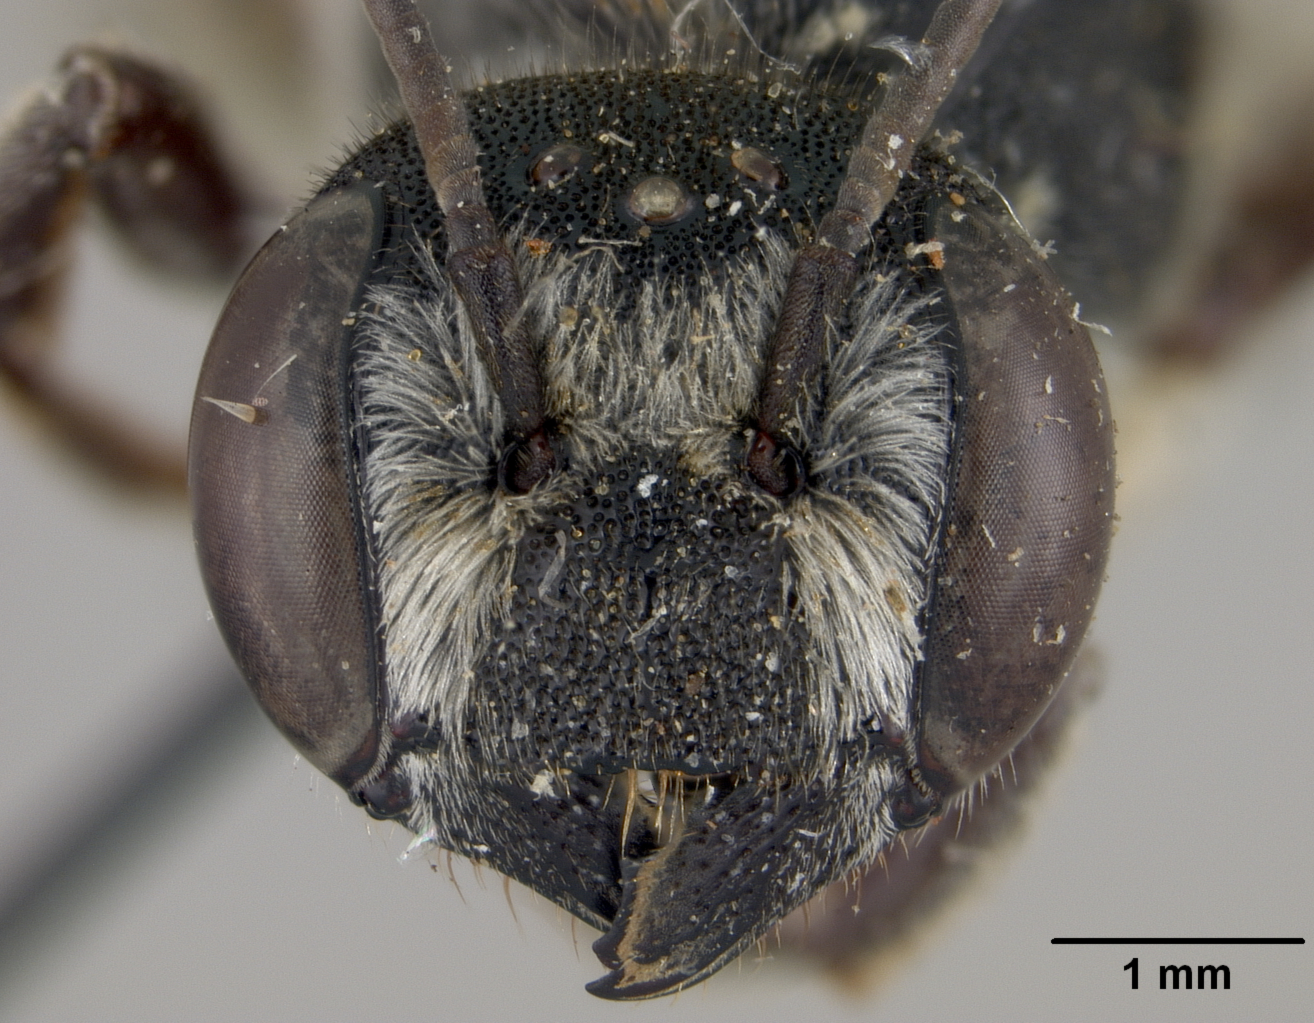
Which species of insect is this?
Megachile penicillata
